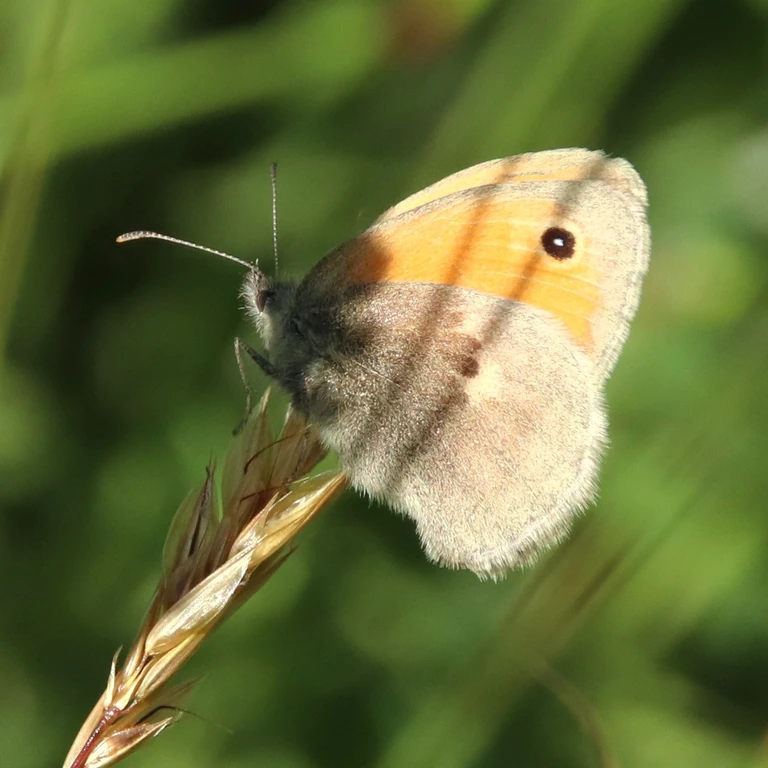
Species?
Coenonympha pamphilus
